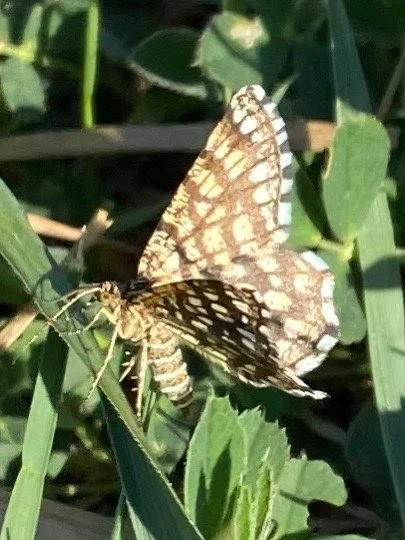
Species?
Chiasmia clathrata
